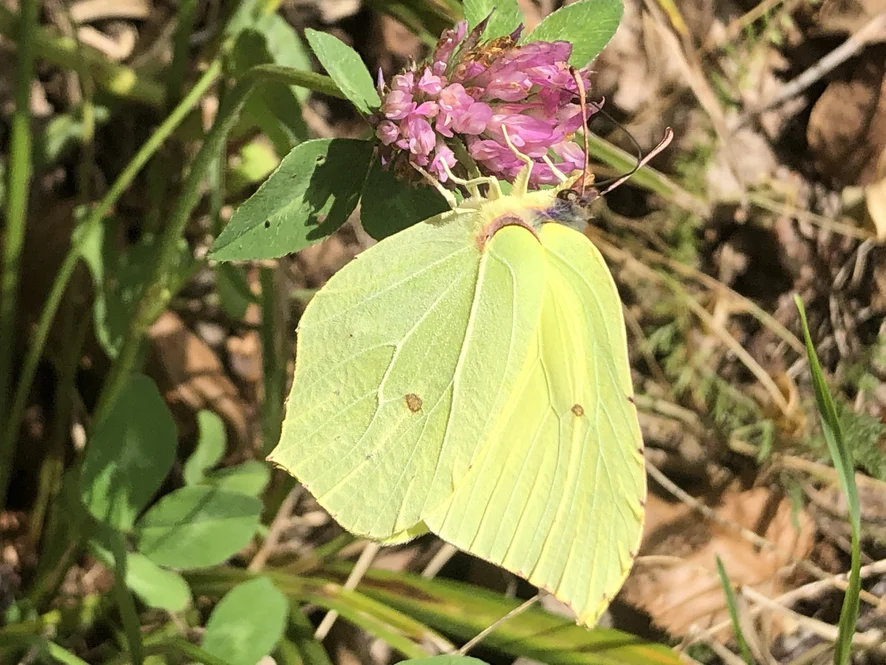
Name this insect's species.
Gonepteryx rhamni
